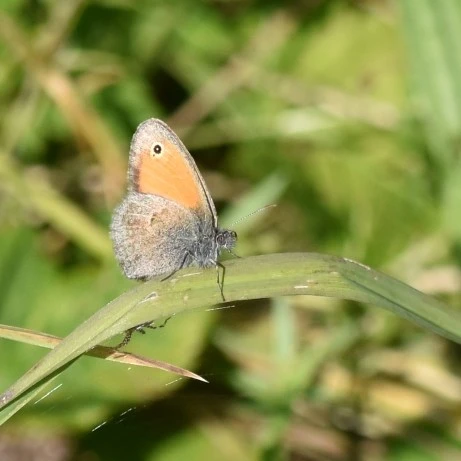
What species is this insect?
Coenonympha pamphilus
